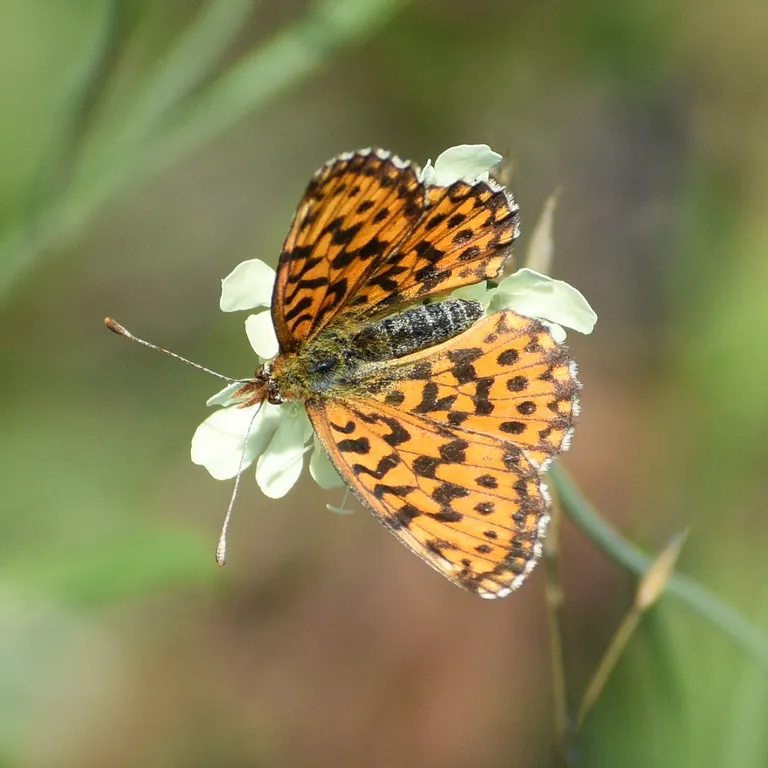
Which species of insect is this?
Boloria dia
